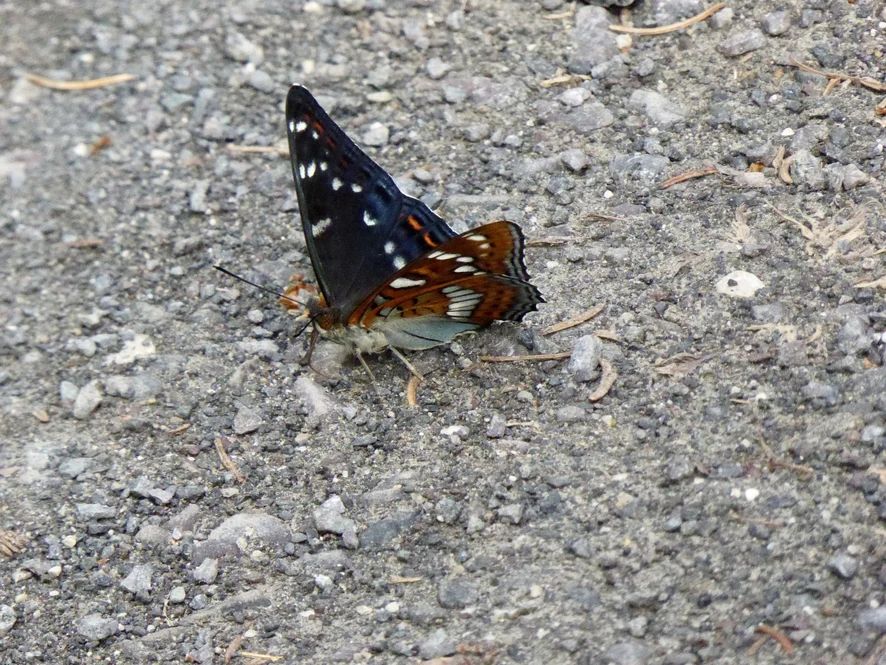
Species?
Limenitis populi
